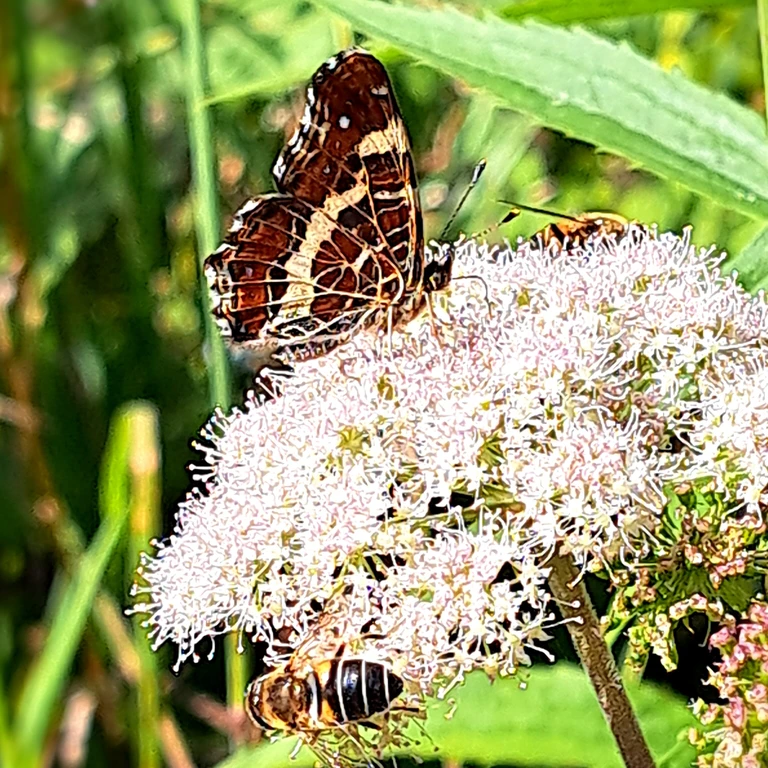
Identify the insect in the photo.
Araschnia levana
